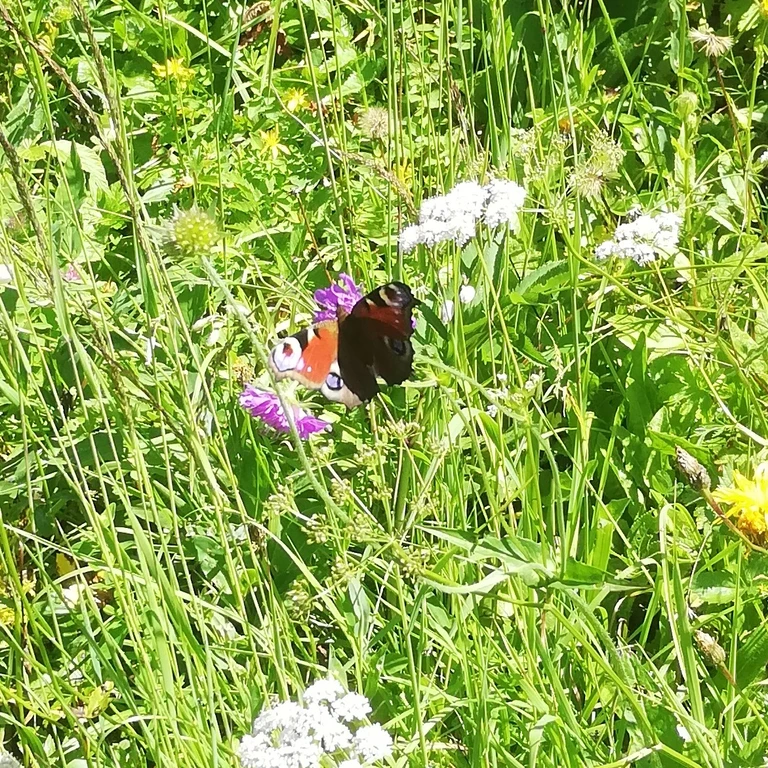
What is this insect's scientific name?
Aglais io
